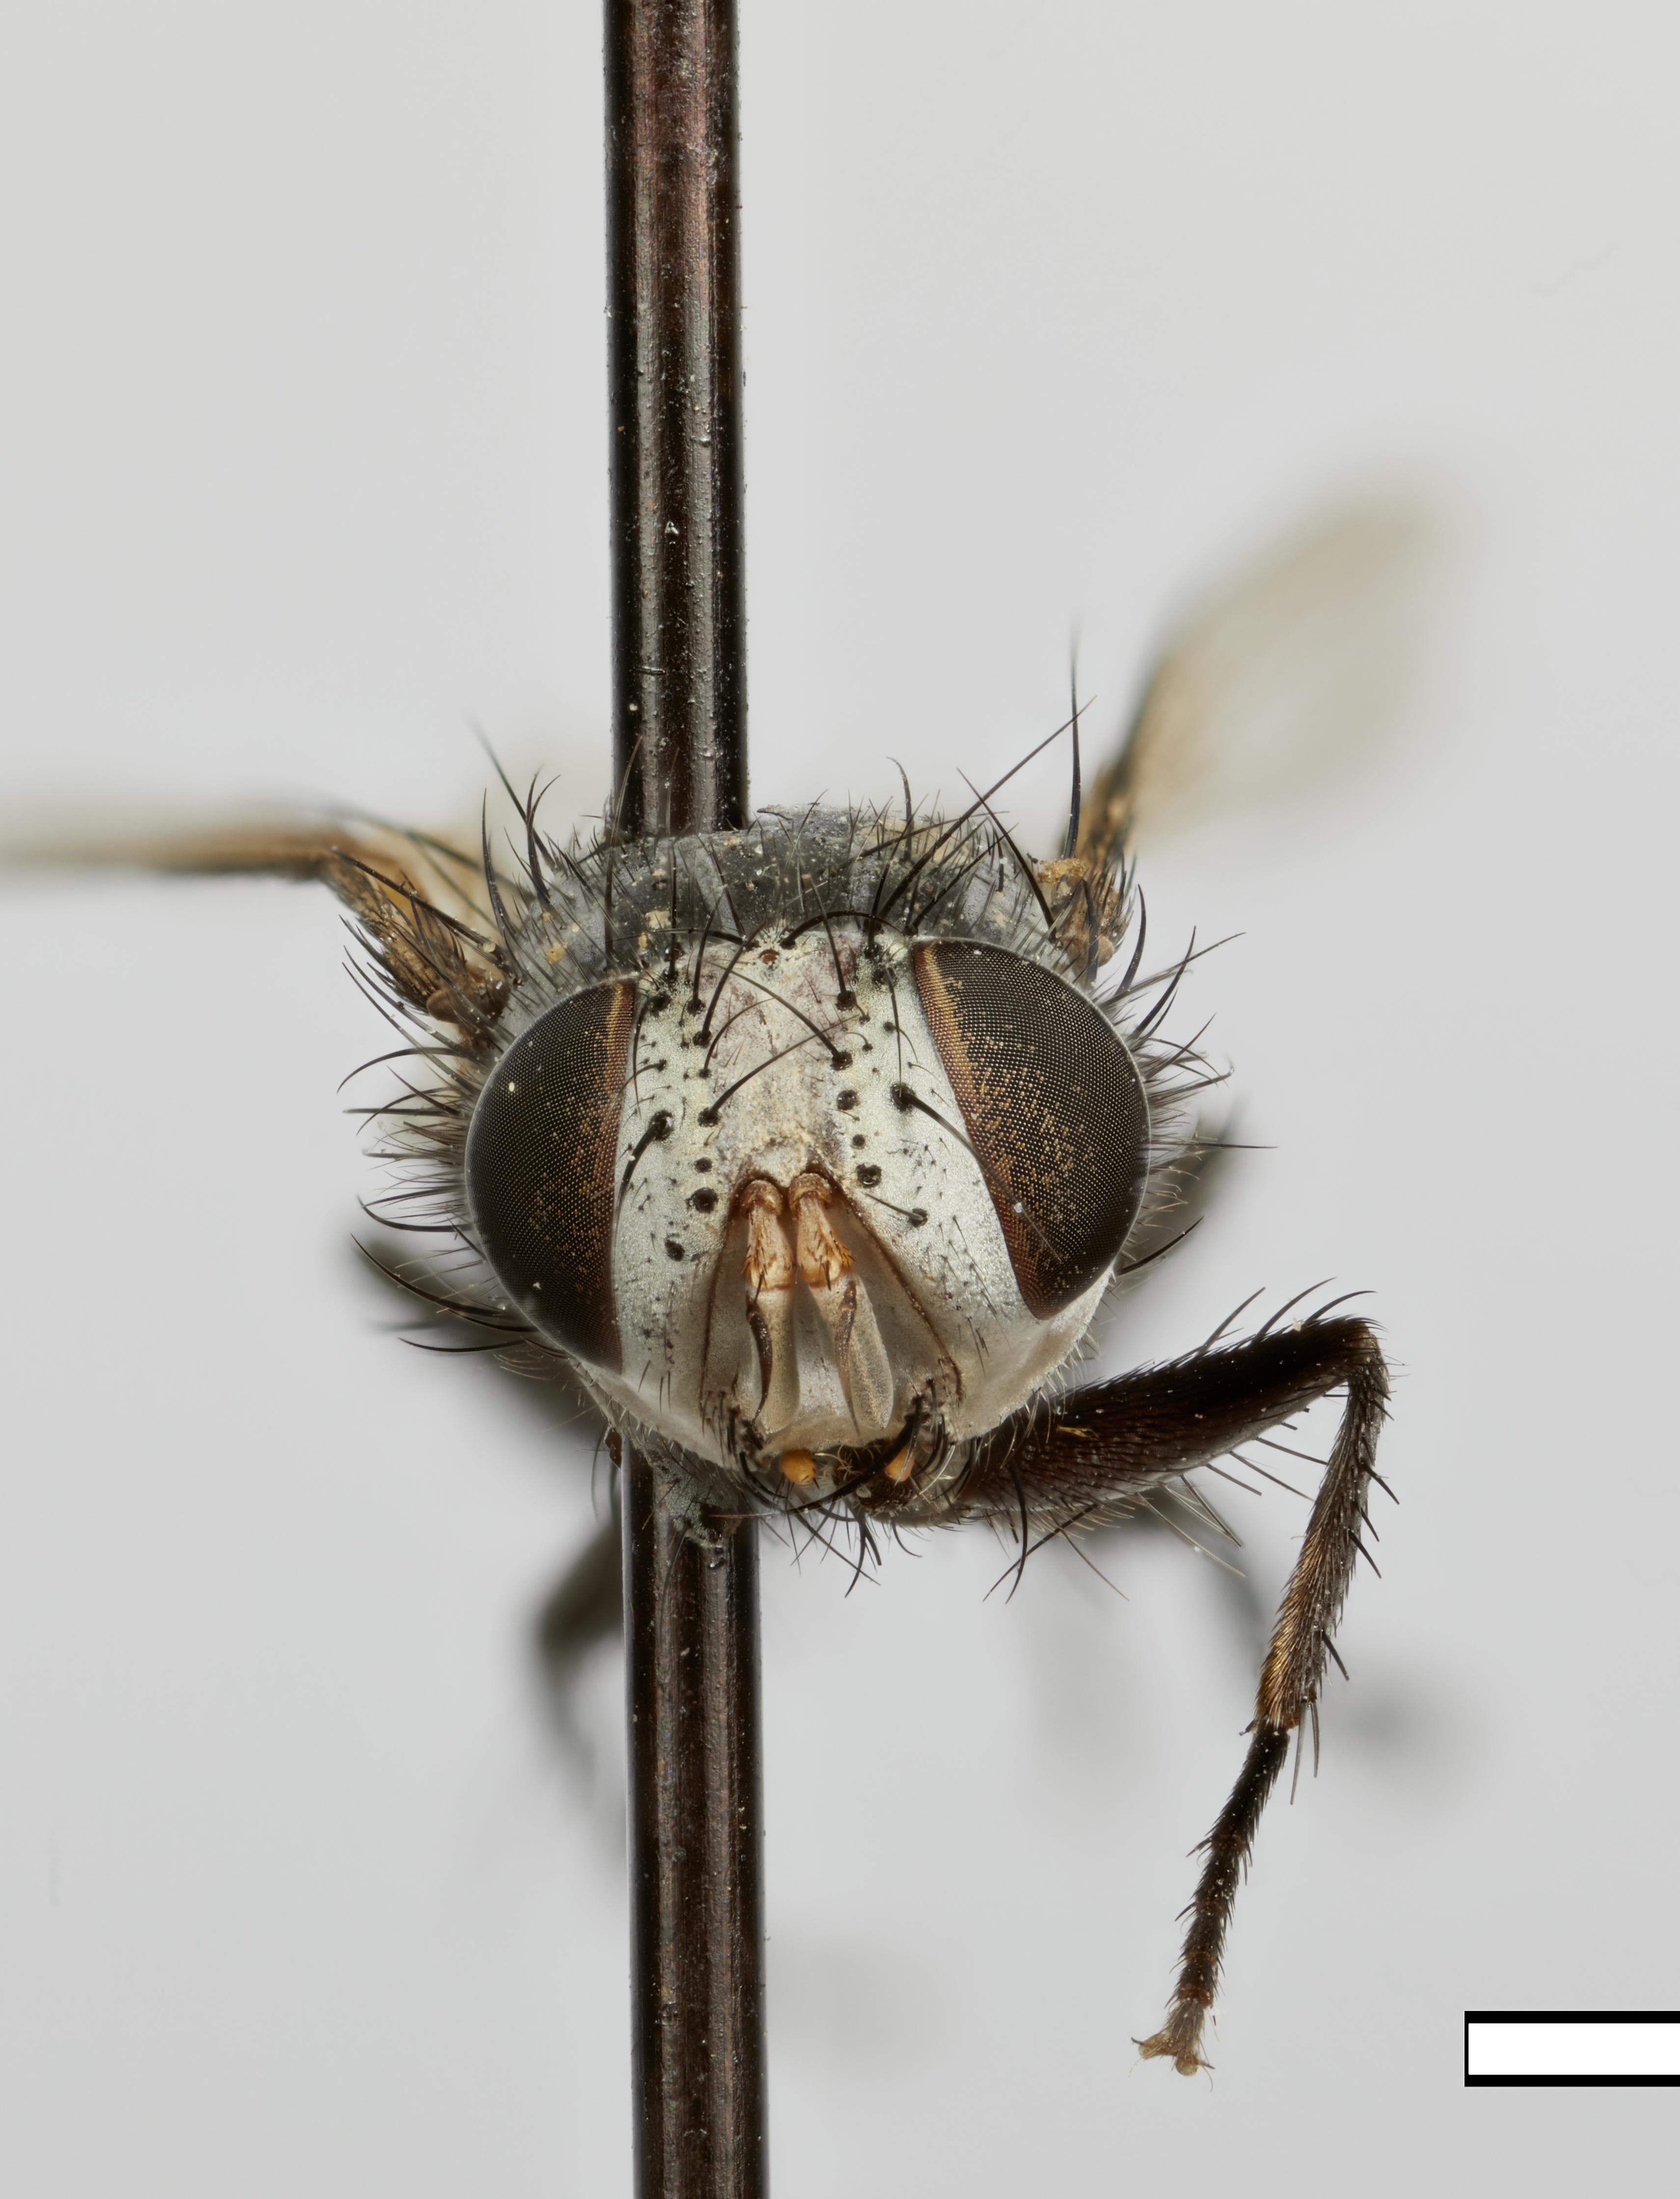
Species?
Metavoria orientalis
